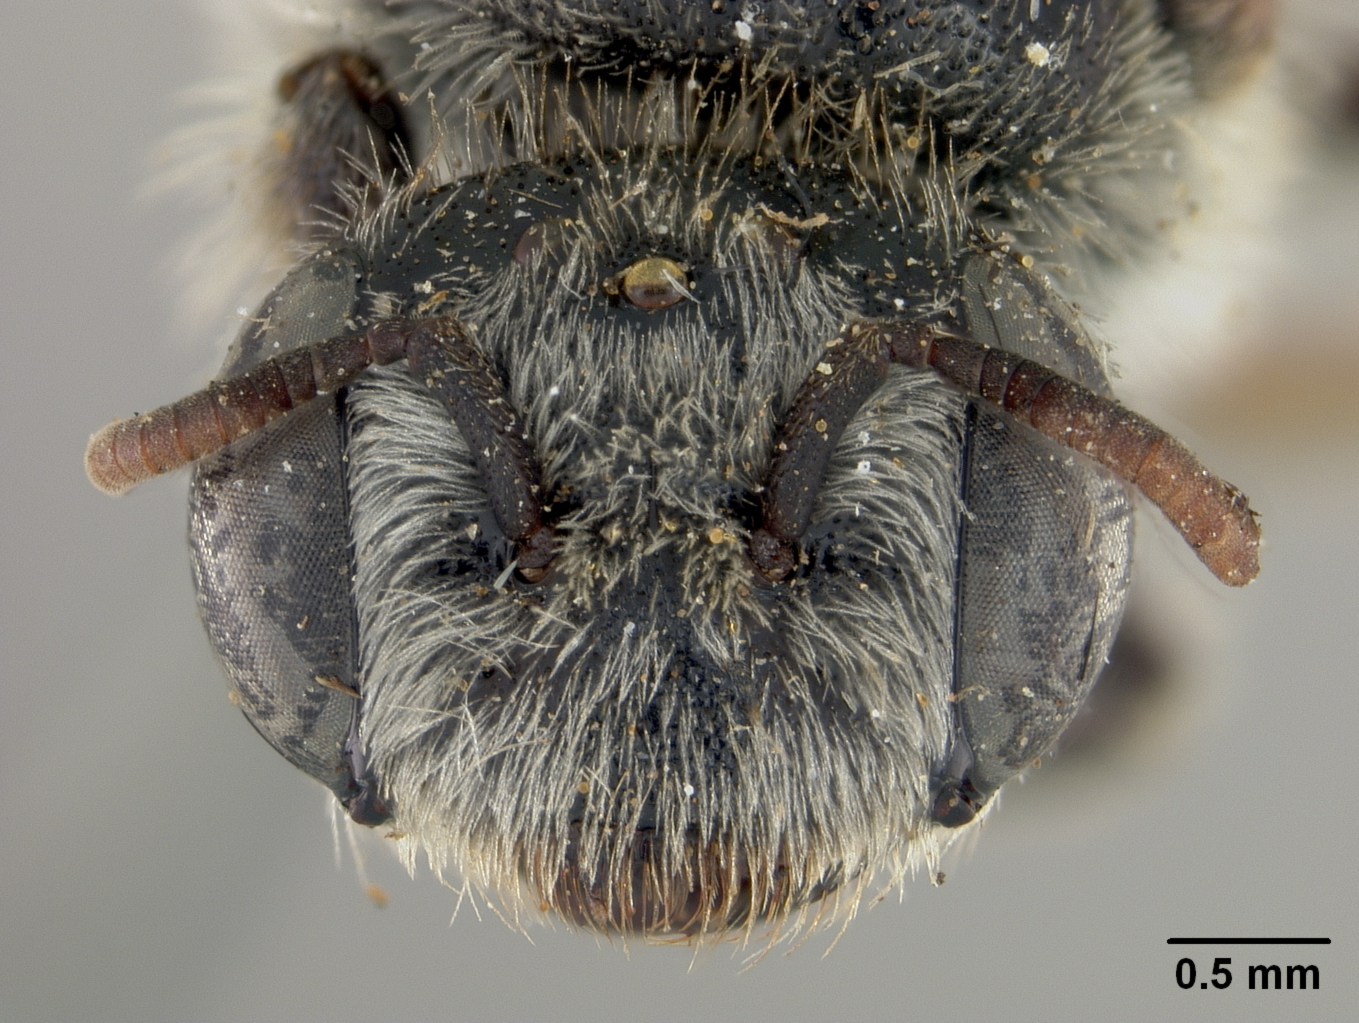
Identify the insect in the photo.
Perditomorpha bruneri
